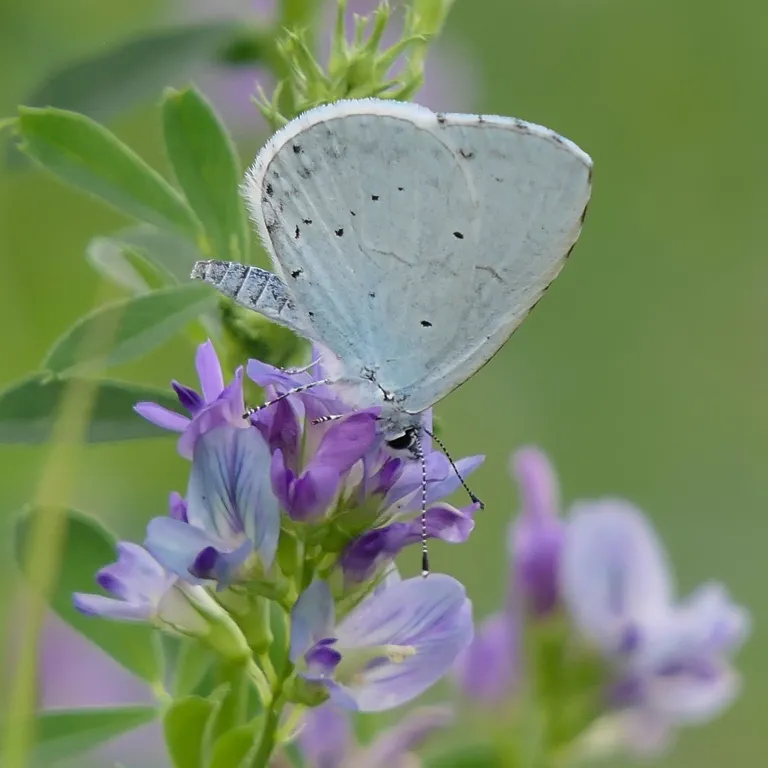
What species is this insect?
Celastrina argiolus
